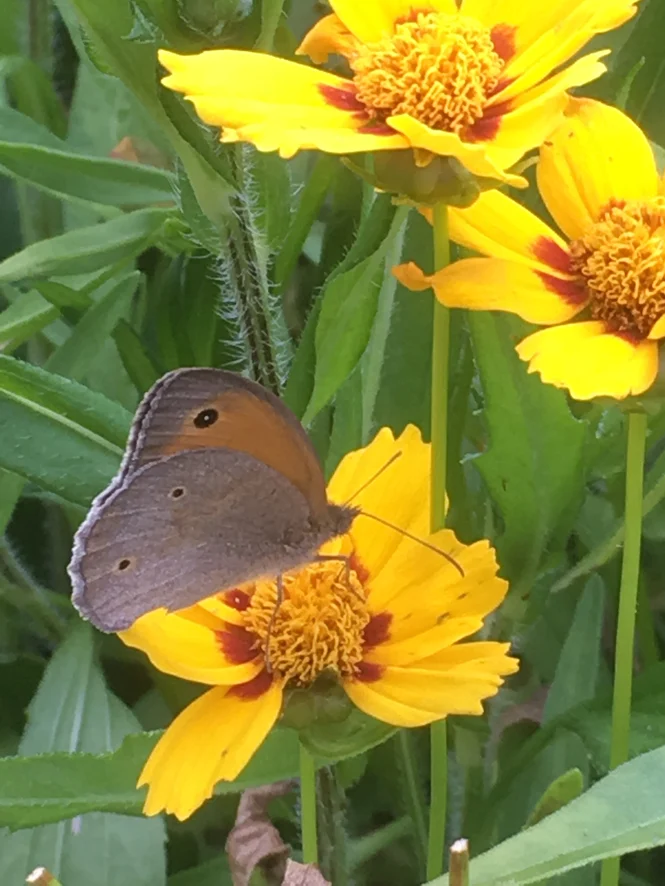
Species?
Maniola jurtina
